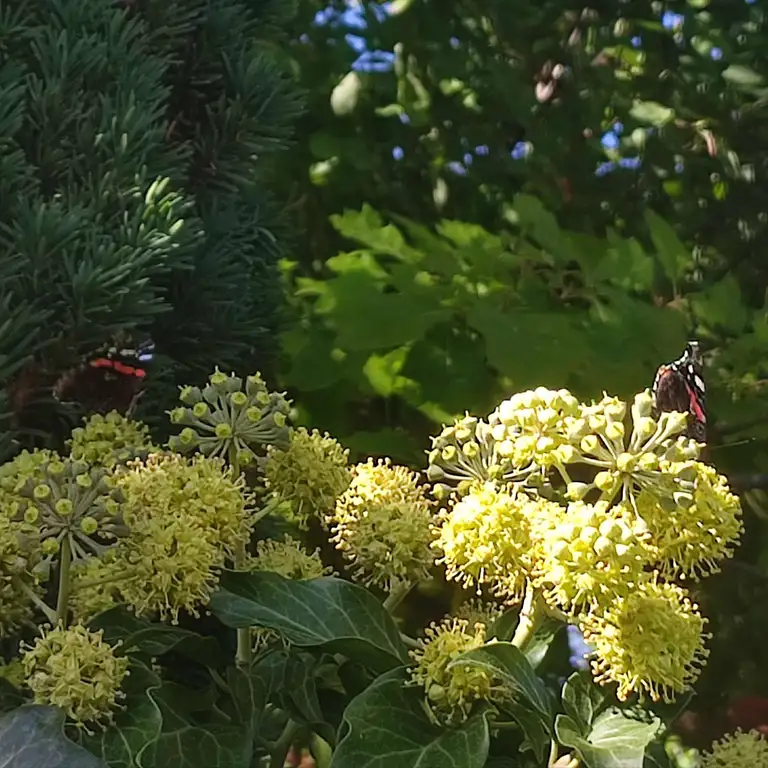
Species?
Vanessa atalanta
